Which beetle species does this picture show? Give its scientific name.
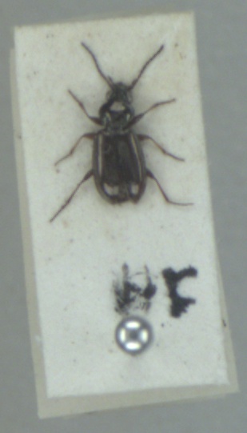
Bembidion properans
